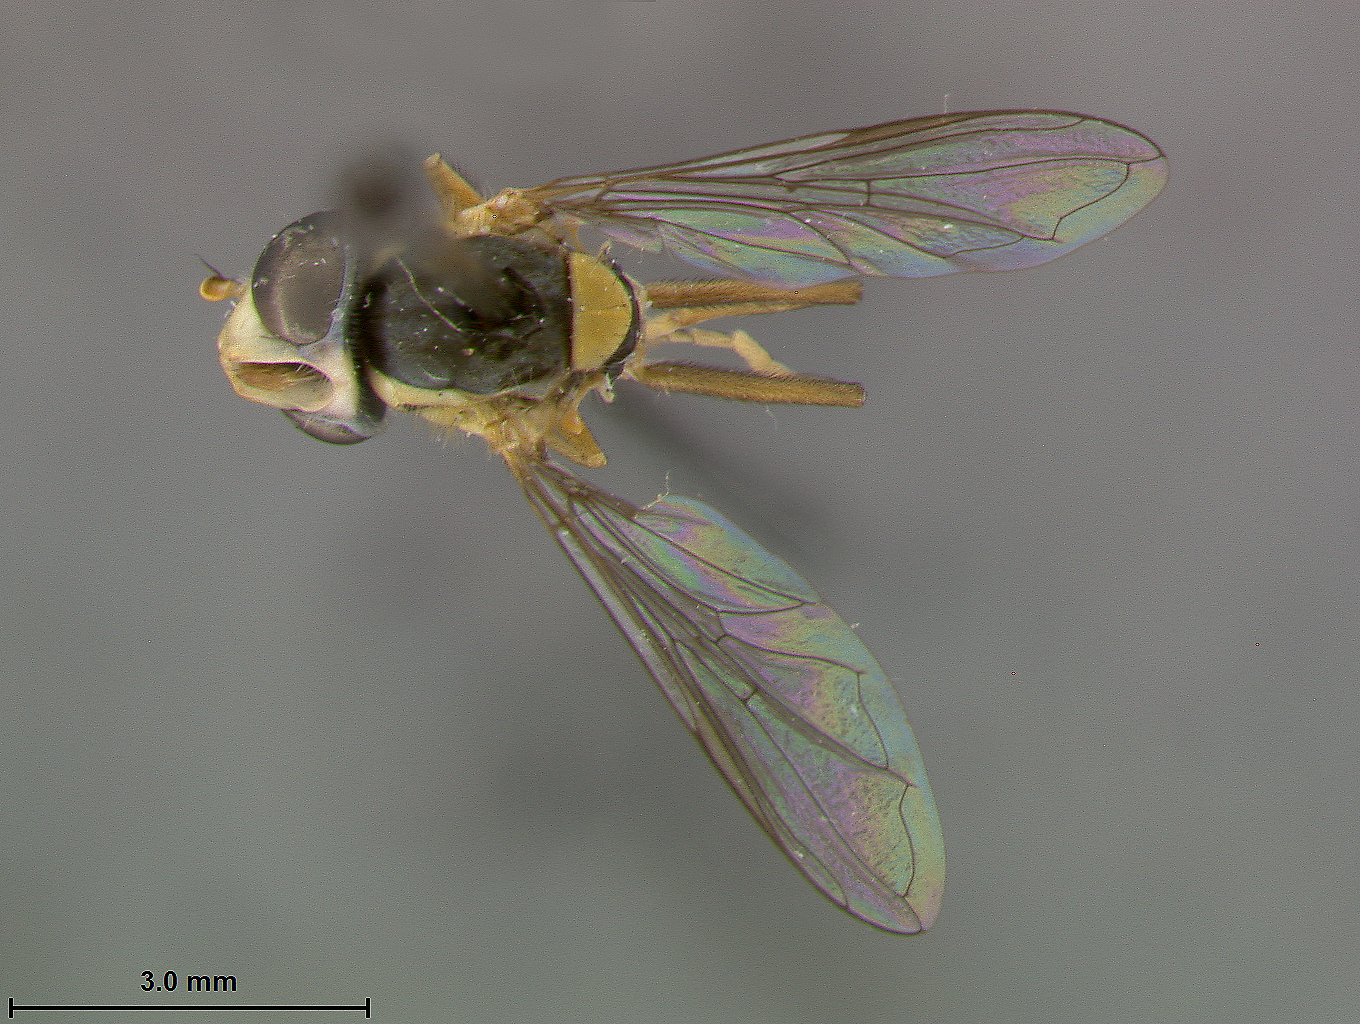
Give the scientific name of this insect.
Sphaerophoria weemsi
